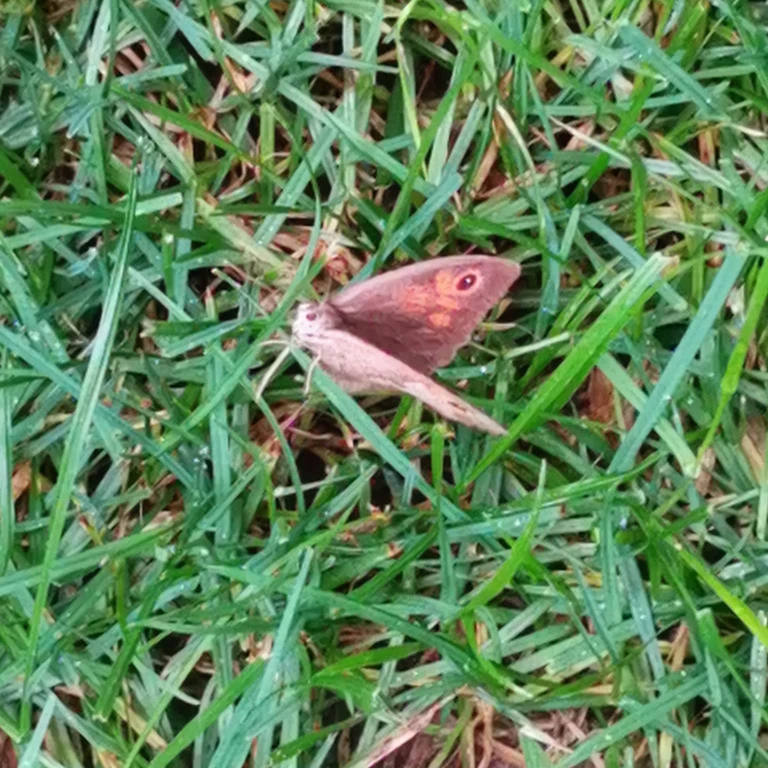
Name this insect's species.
Maniola jurtina
